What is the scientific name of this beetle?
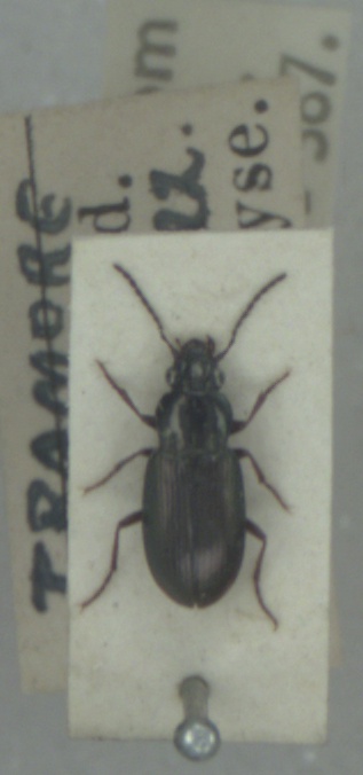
Pogonus chalceus
